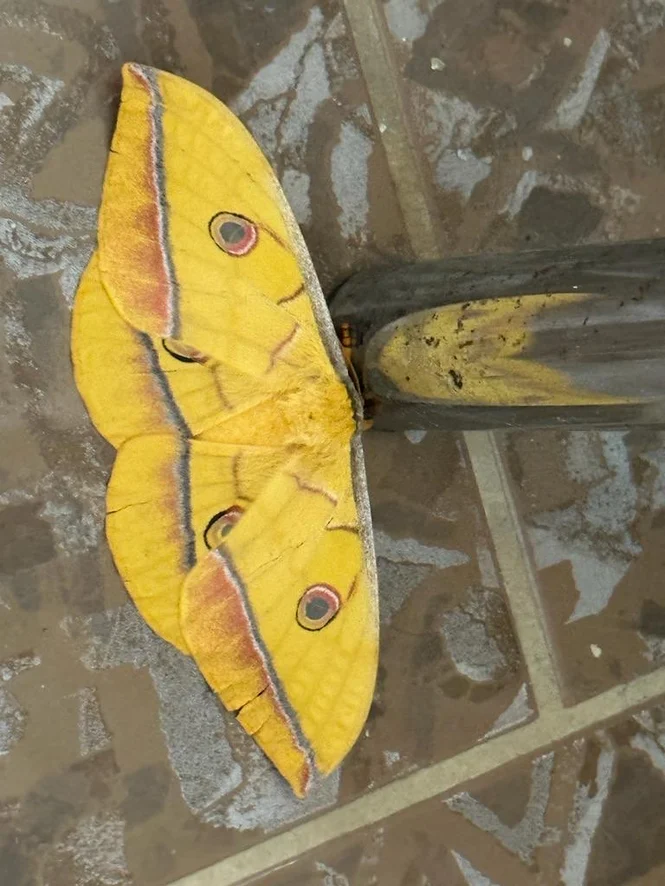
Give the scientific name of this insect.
Antheraea yamamai
